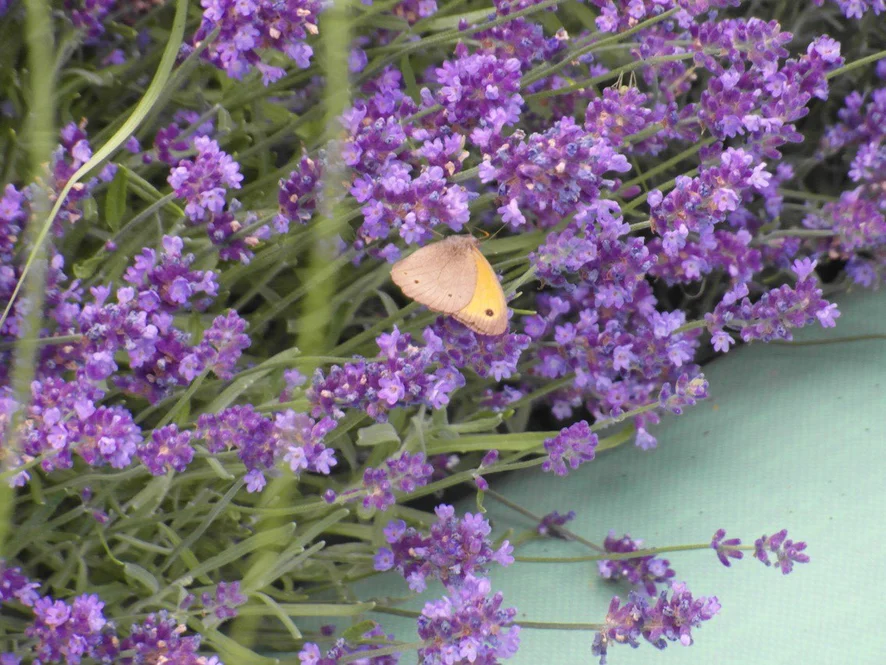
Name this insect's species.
Maniola jurtina
